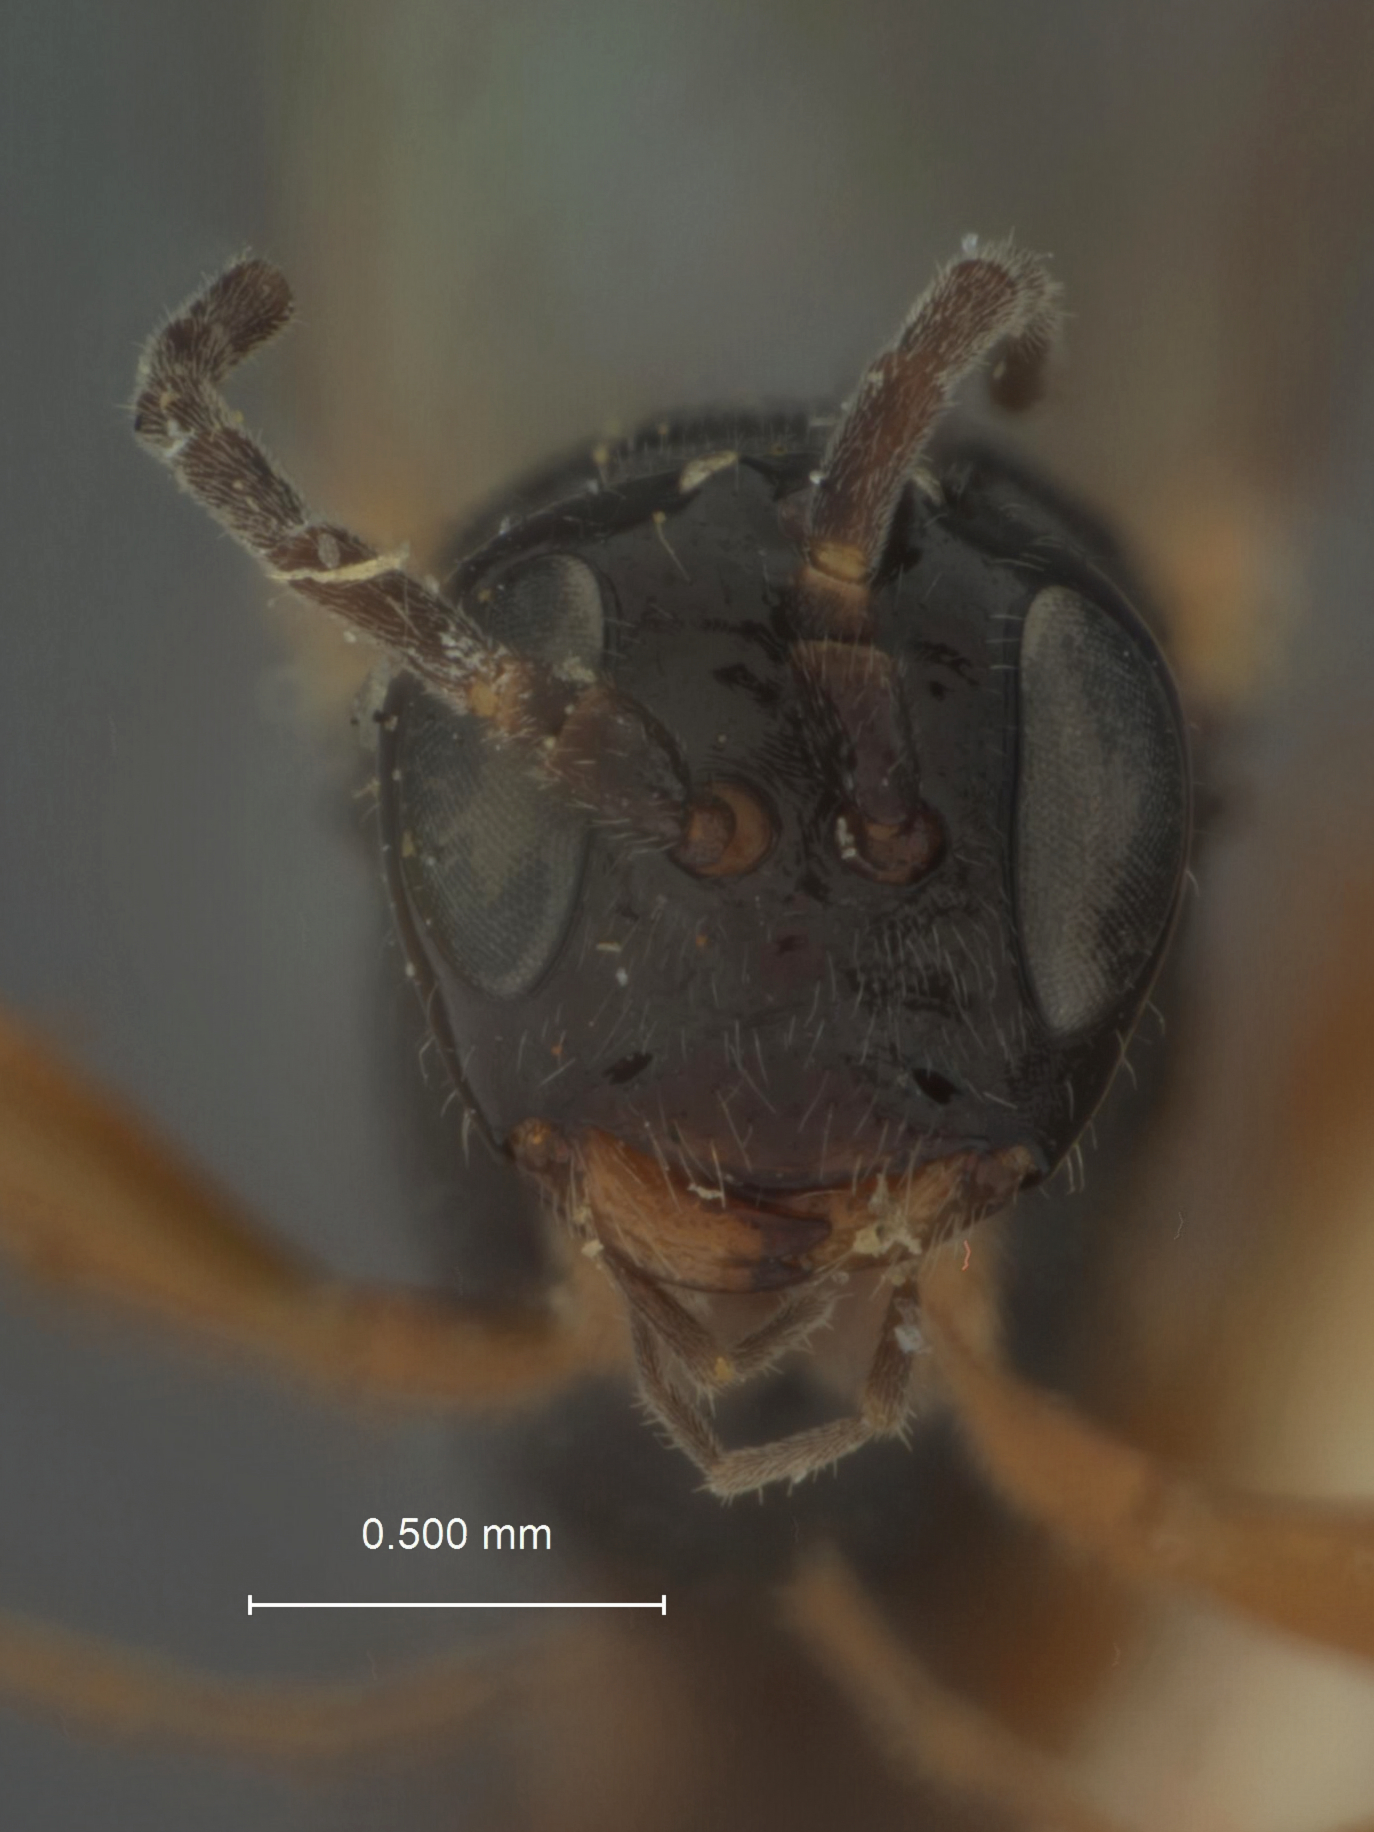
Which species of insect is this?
Seleucus gillettei
